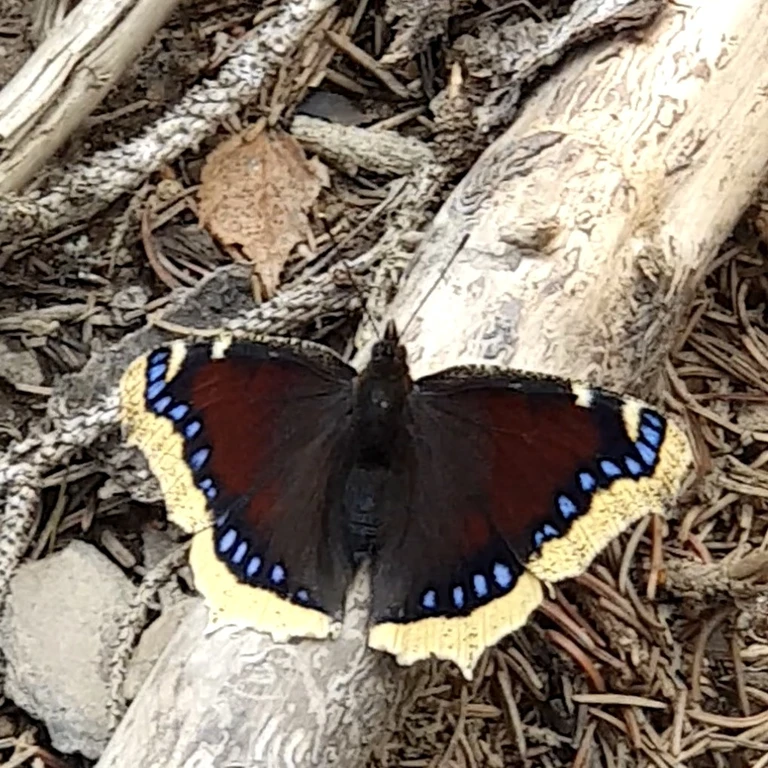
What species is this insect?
Nymphalis antiopa
